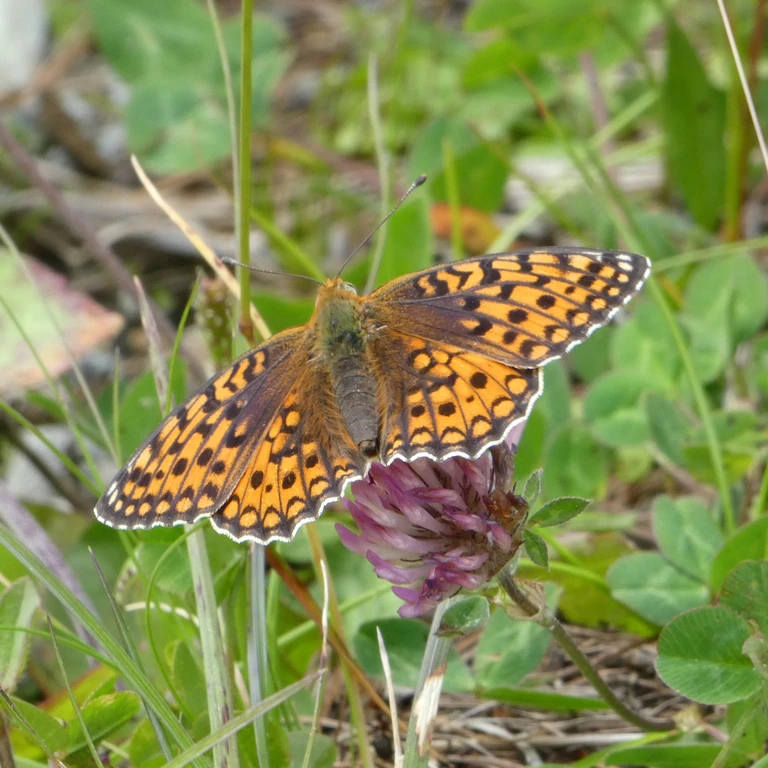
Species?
Fabriciana niobe
